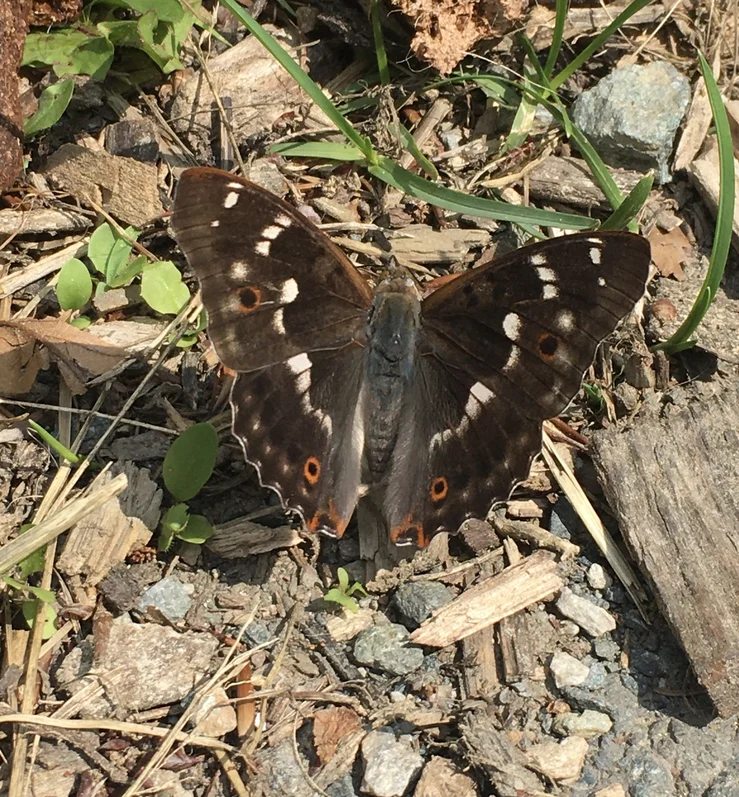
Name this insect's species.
Apatura ilia
